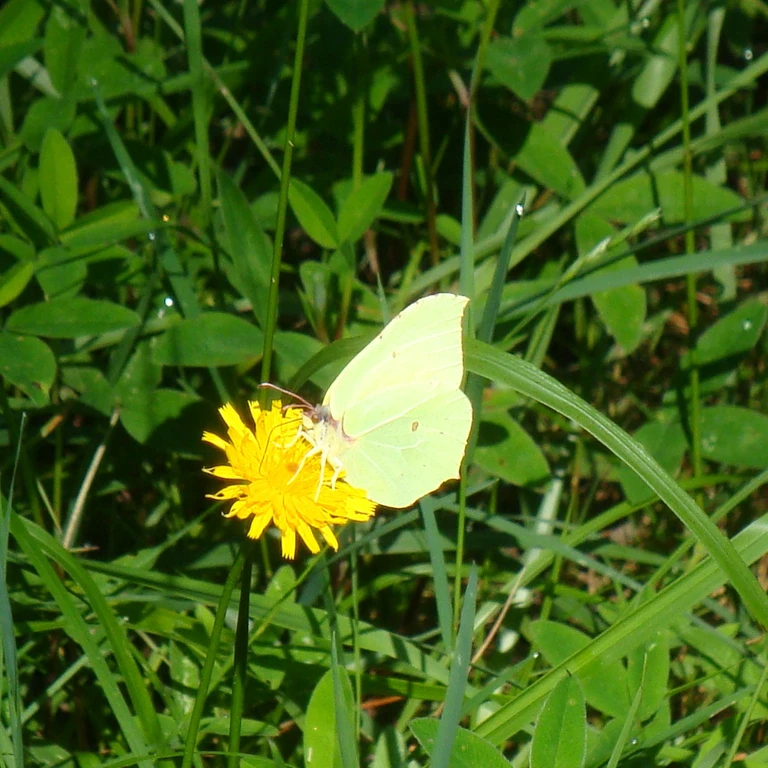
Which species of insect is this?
Gonepteryx rhamni
